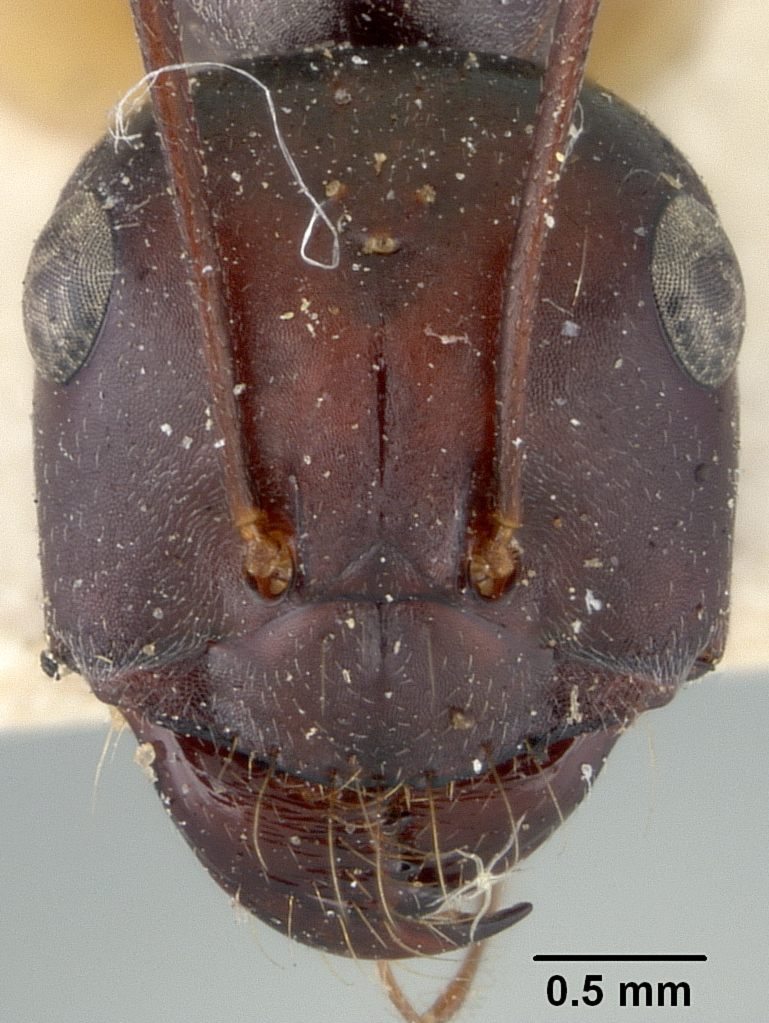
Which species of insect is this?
Cataglyphis bicolor
